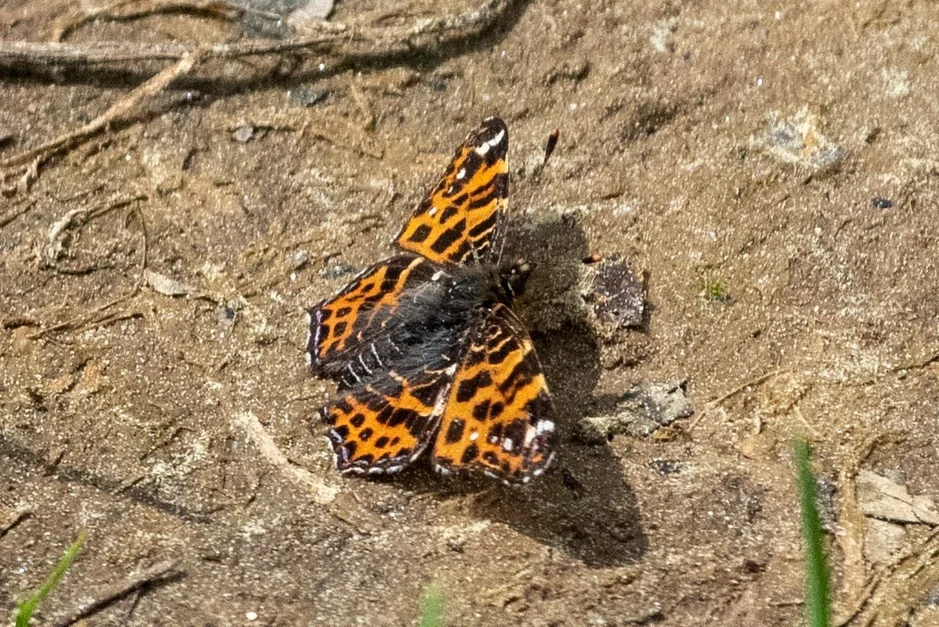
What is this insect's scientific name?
Araschnia levana
